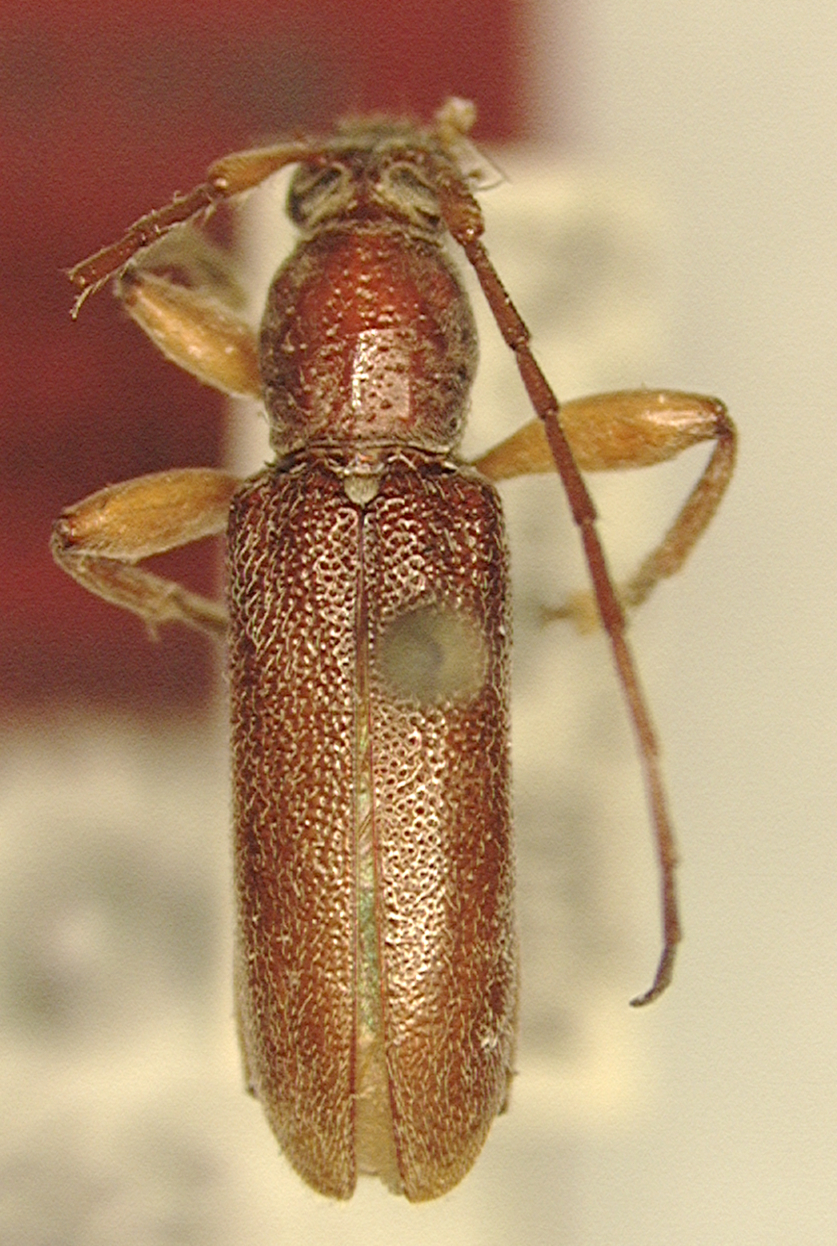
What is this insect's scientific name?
Ceresium sublucidum
